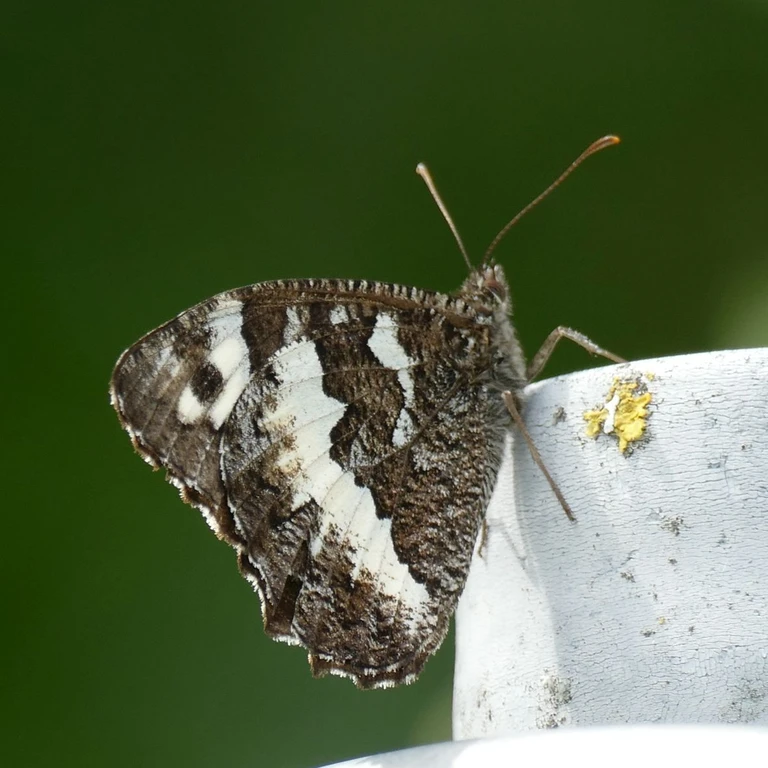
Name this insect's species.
Brintesia circe
